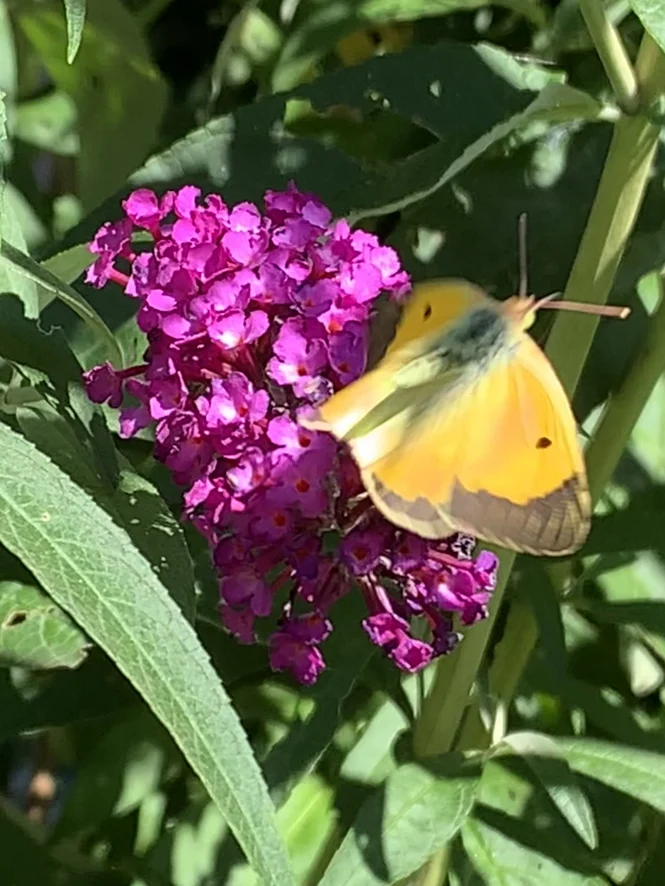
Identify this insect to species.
Colias croceus
